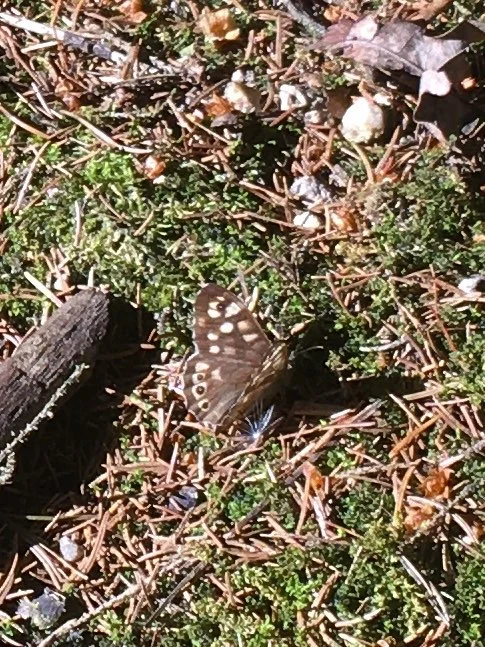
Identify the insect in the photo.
Pararge aegeria
